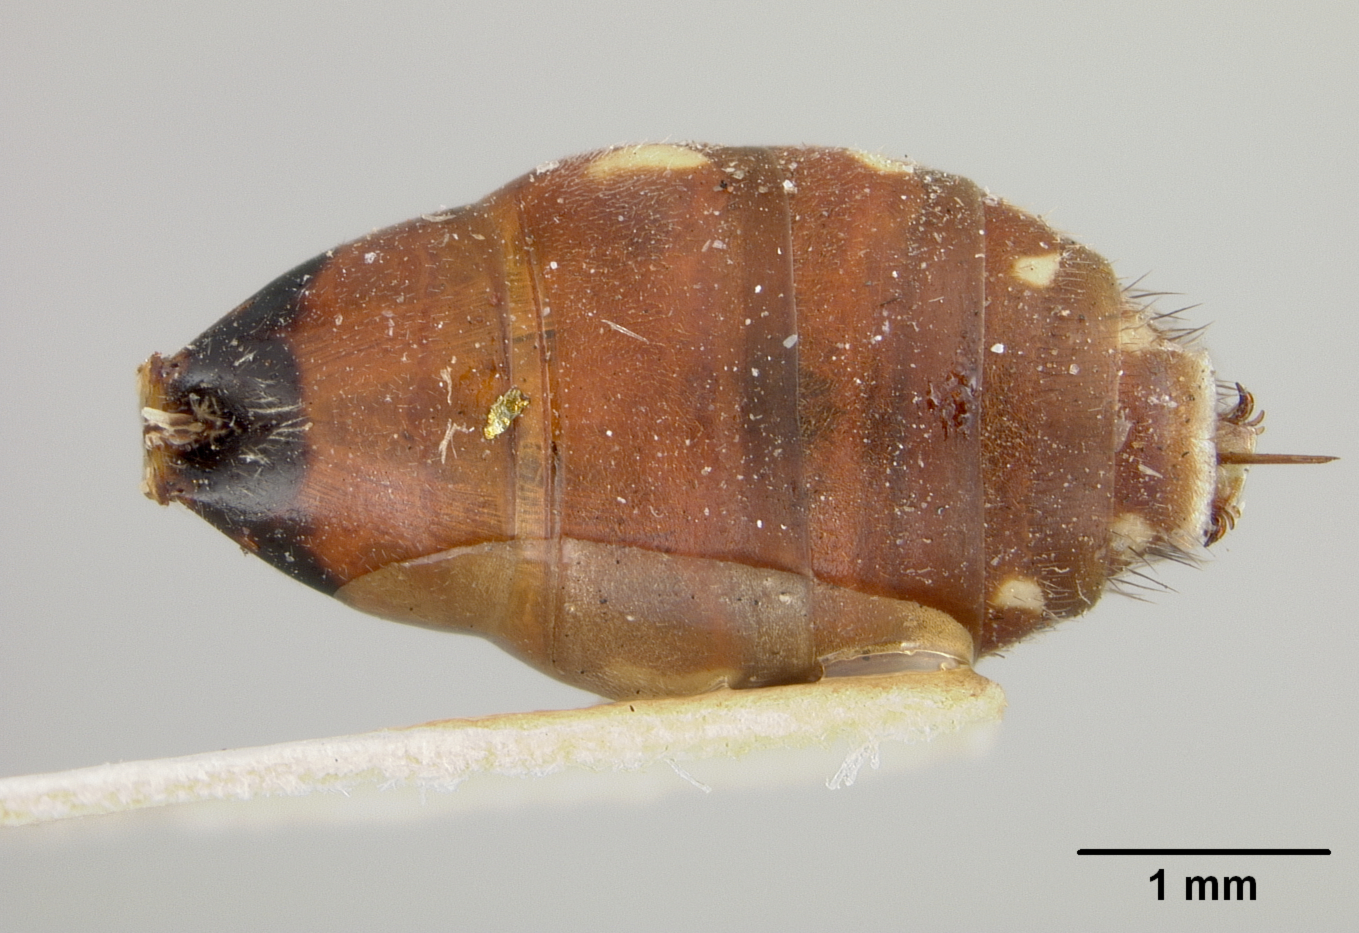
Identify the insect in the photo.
Nomada angelarum
